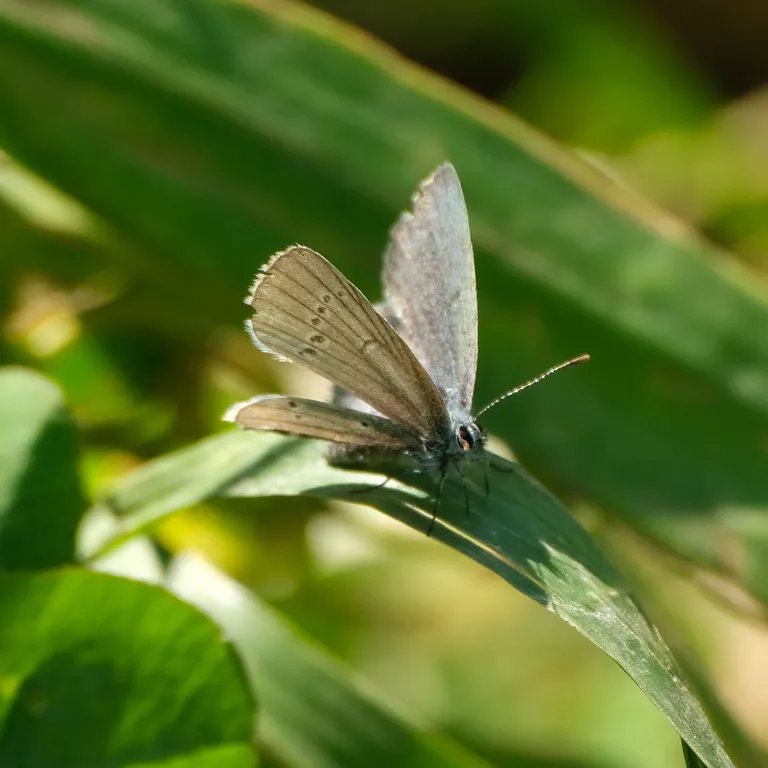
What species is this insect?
Cupido minimus
